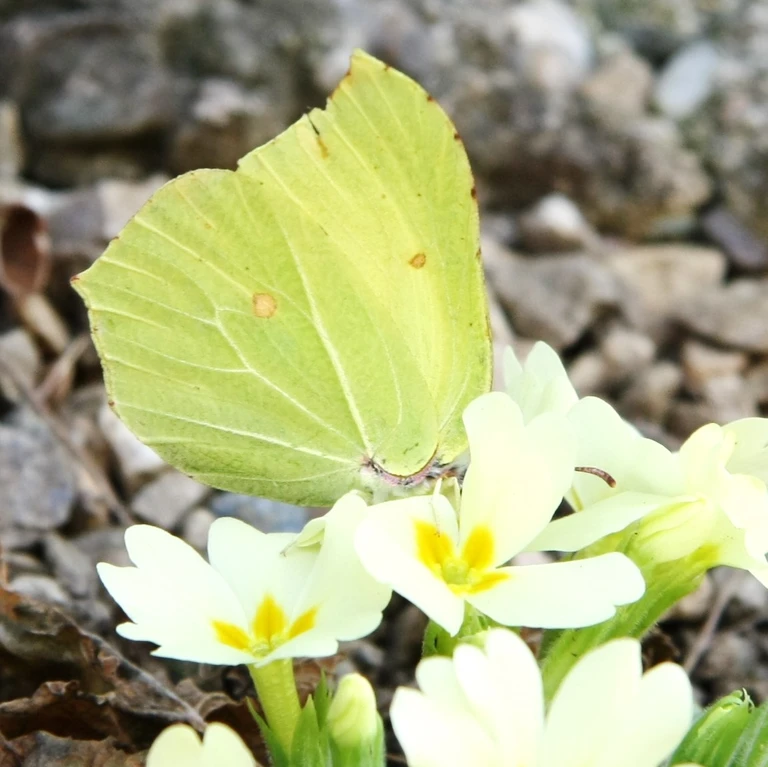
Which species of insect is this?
Gonepteryx rhamni
